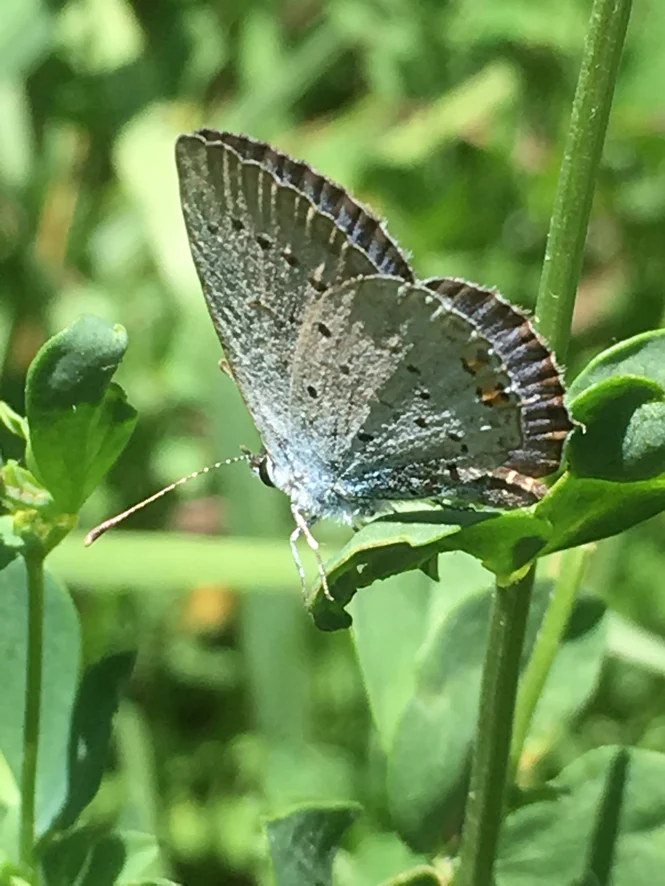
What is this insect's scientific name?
Cupido argiades (also Elkalyce argiades)
